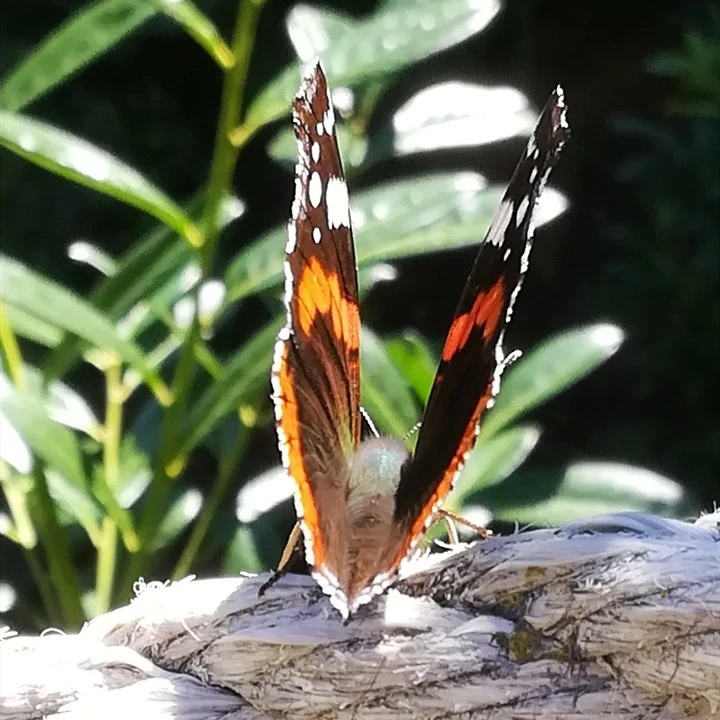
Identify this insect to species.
Vanessa atalanta
